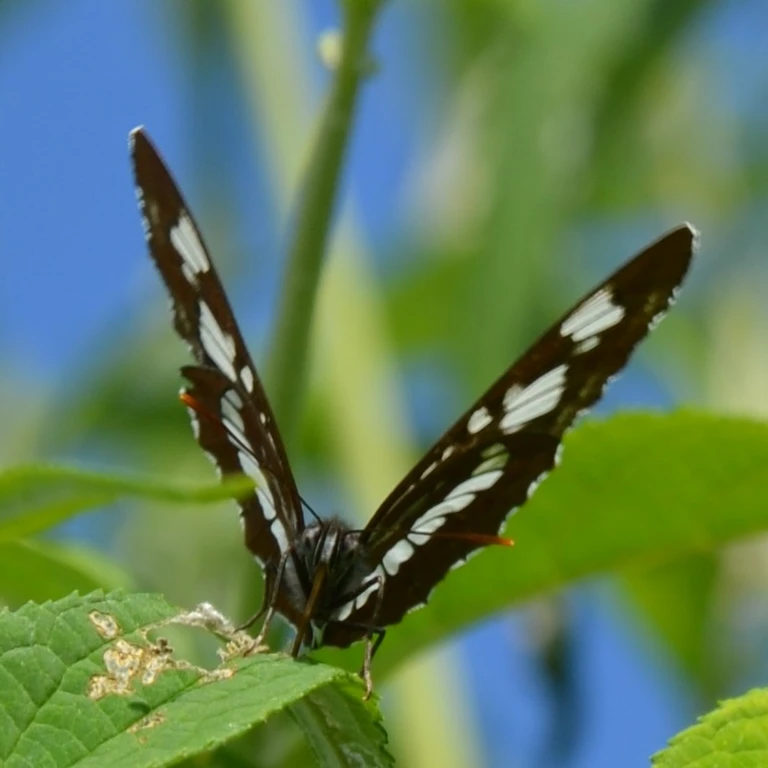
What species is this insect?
Neptis rivularis
